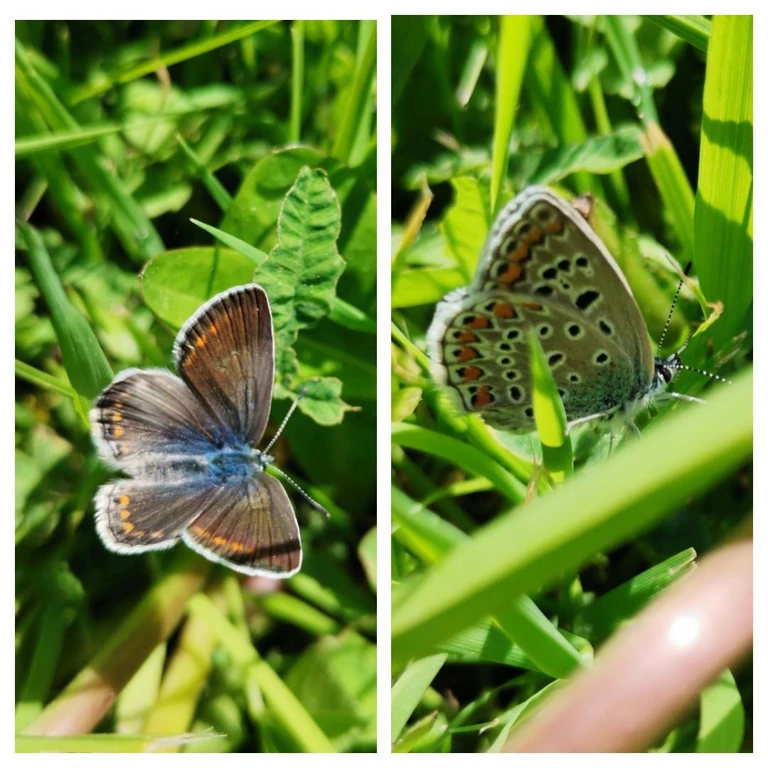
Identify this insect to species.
Polyommatus icarus
